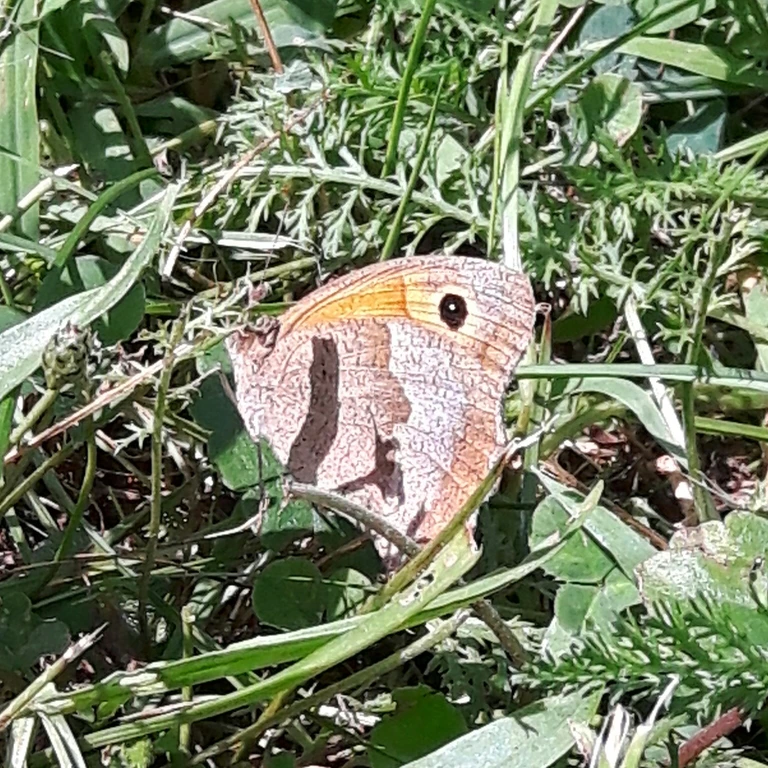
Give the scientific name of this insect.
Maniola jurtina
